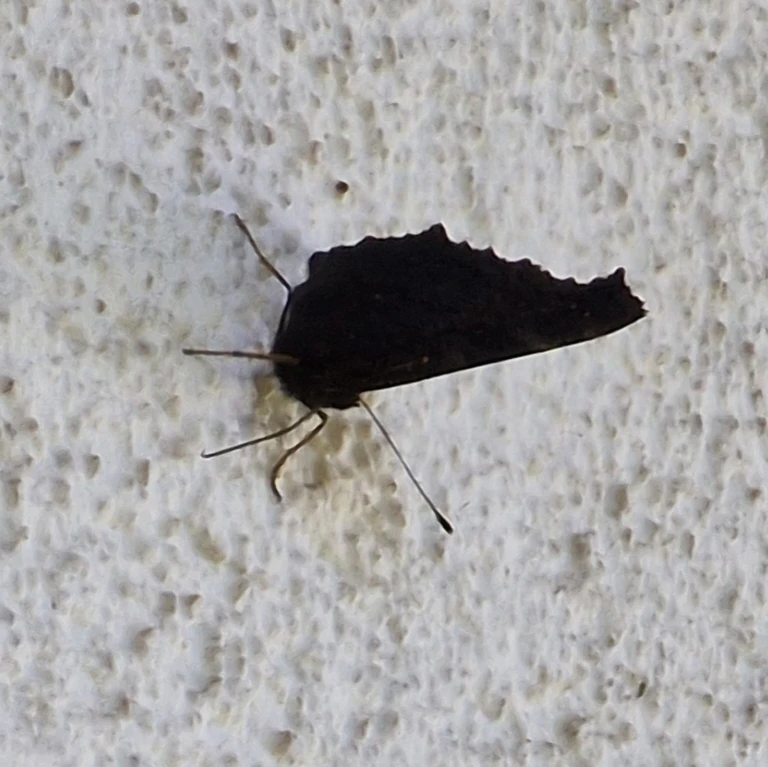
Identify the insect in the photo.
Aglais io
